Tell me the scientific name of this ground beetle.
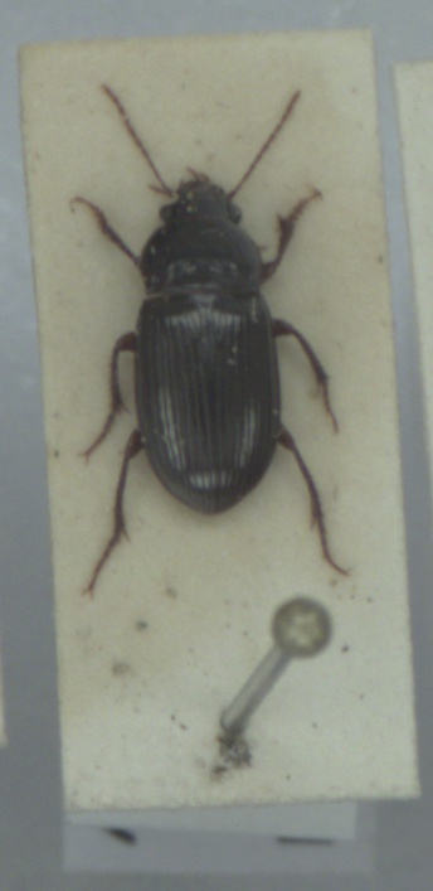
Amara apricaria
